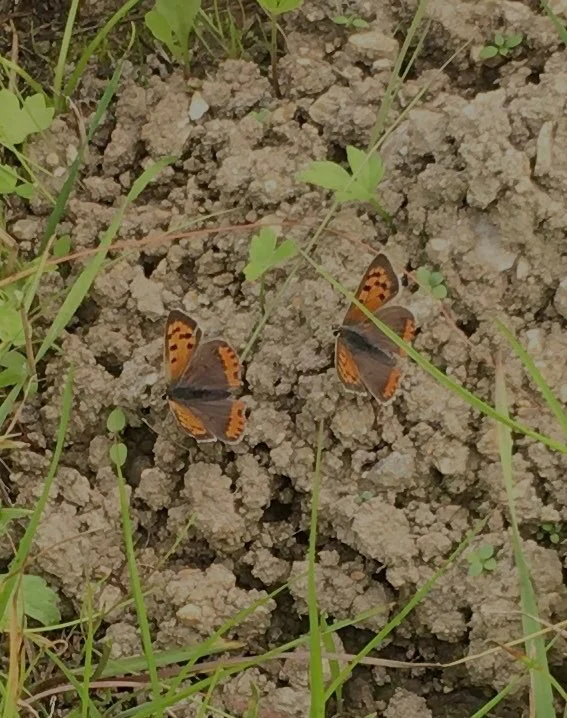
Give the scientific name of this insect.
Lycaena phlaeas
